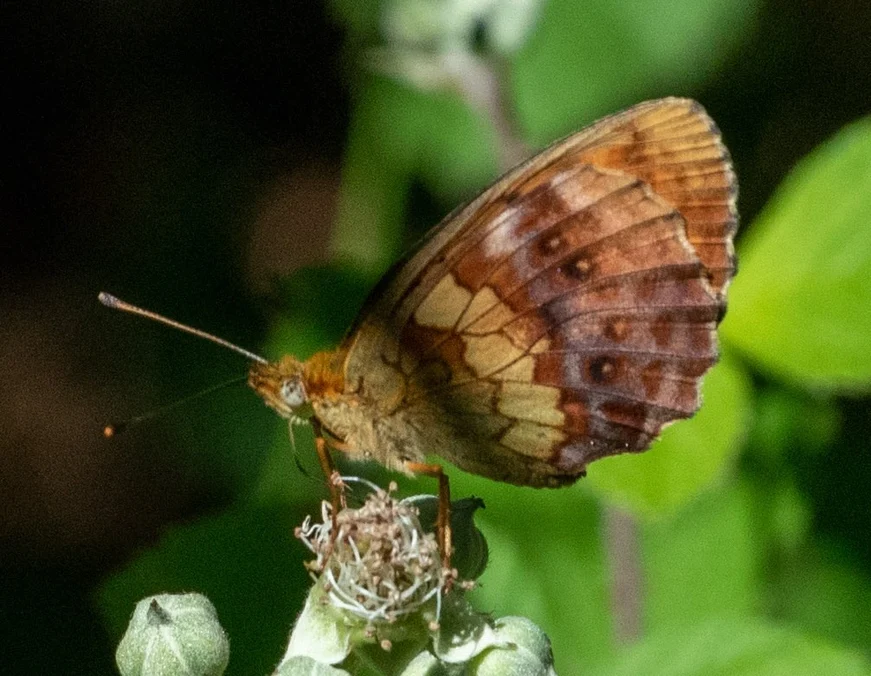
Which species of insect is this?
Brenthis daphne
